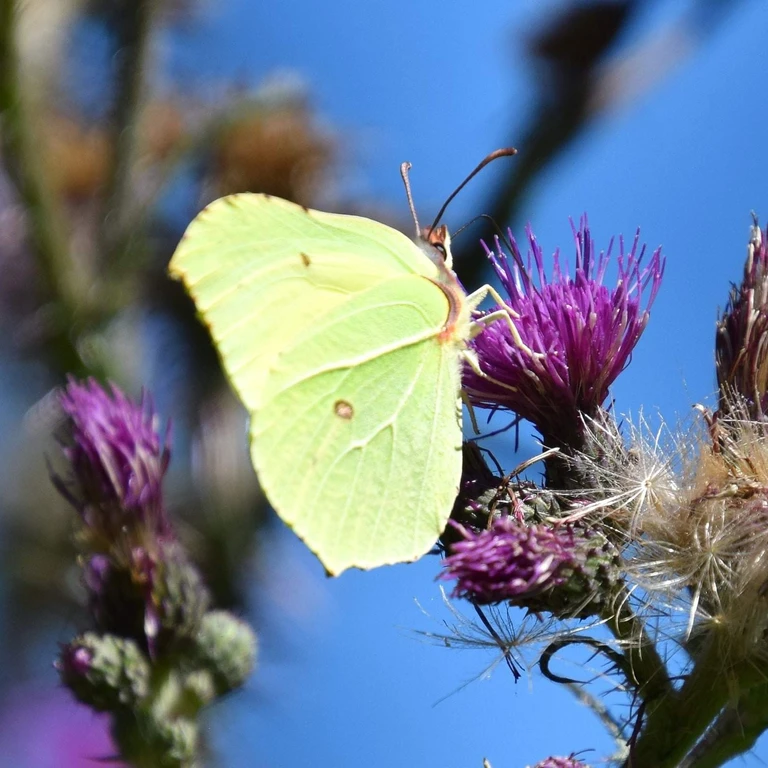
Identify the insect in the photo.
Gonepteryx rhamni
